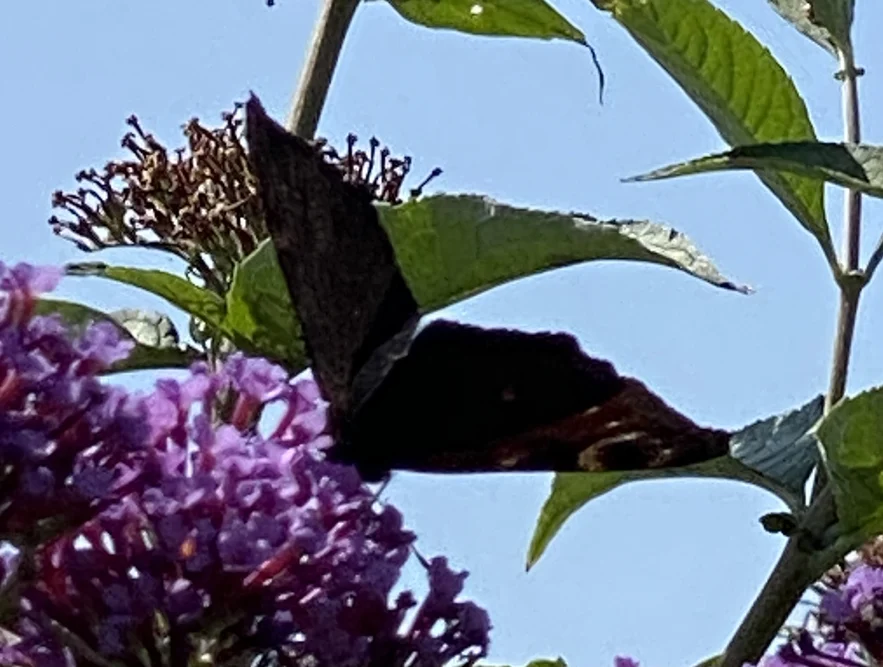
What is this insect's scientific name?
Aglais io
